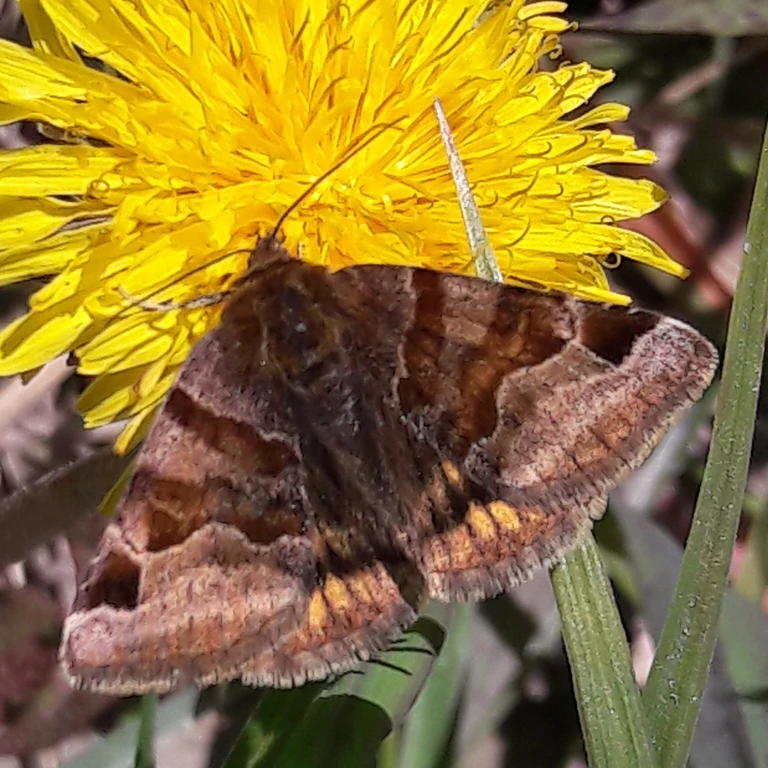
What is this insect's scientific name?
Euclidia glyphica
